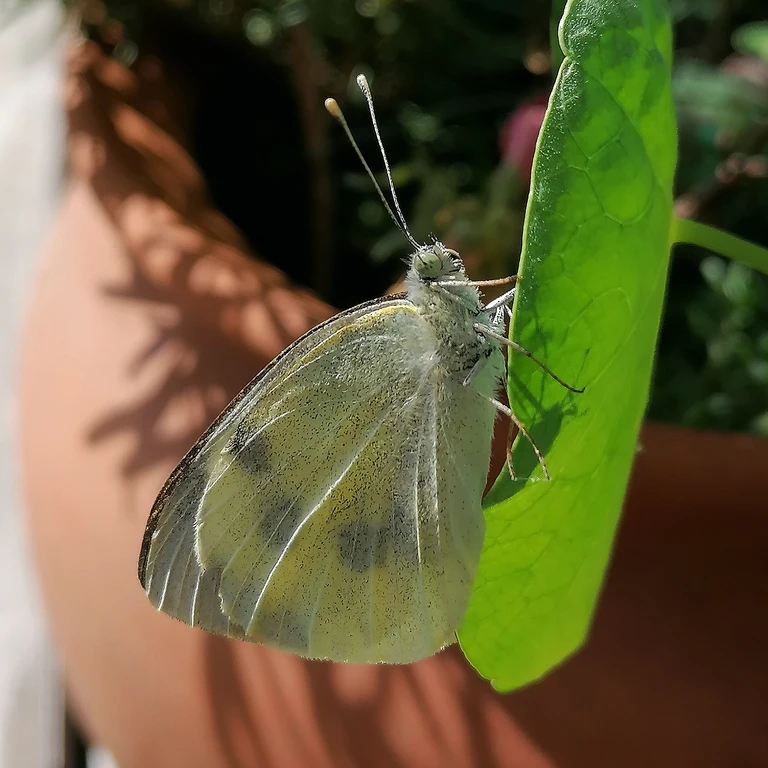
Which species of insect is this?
Pieris brassicae
